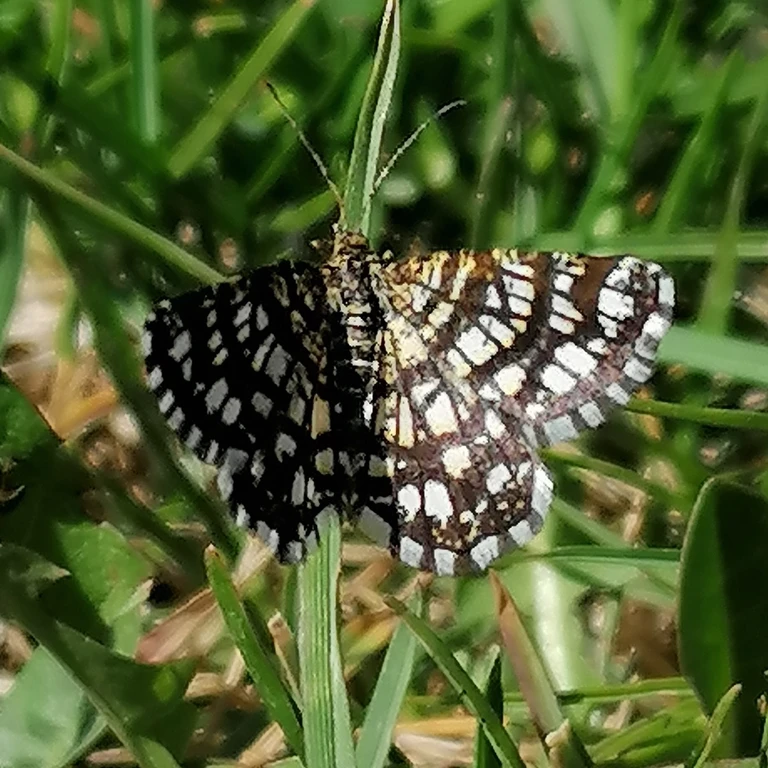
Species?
Chiasmia clathrata
